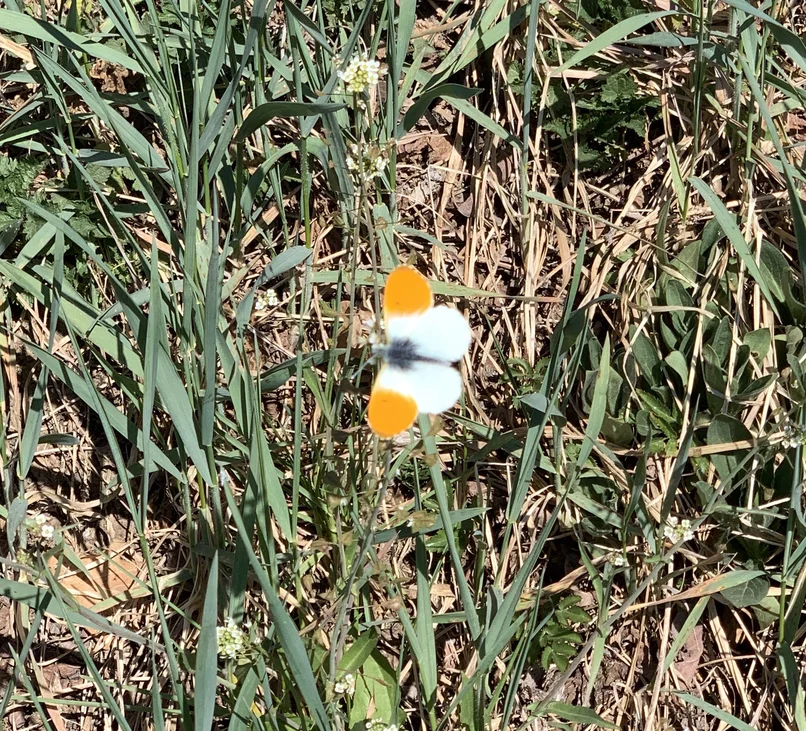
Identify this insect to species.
Anthocharis cardamines
